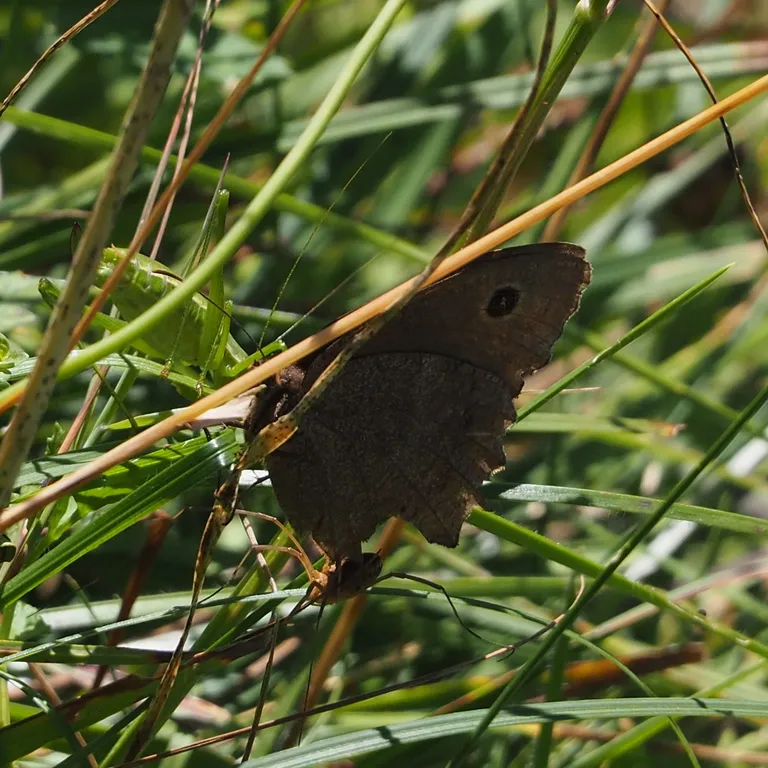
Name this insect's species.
Minois dryas
